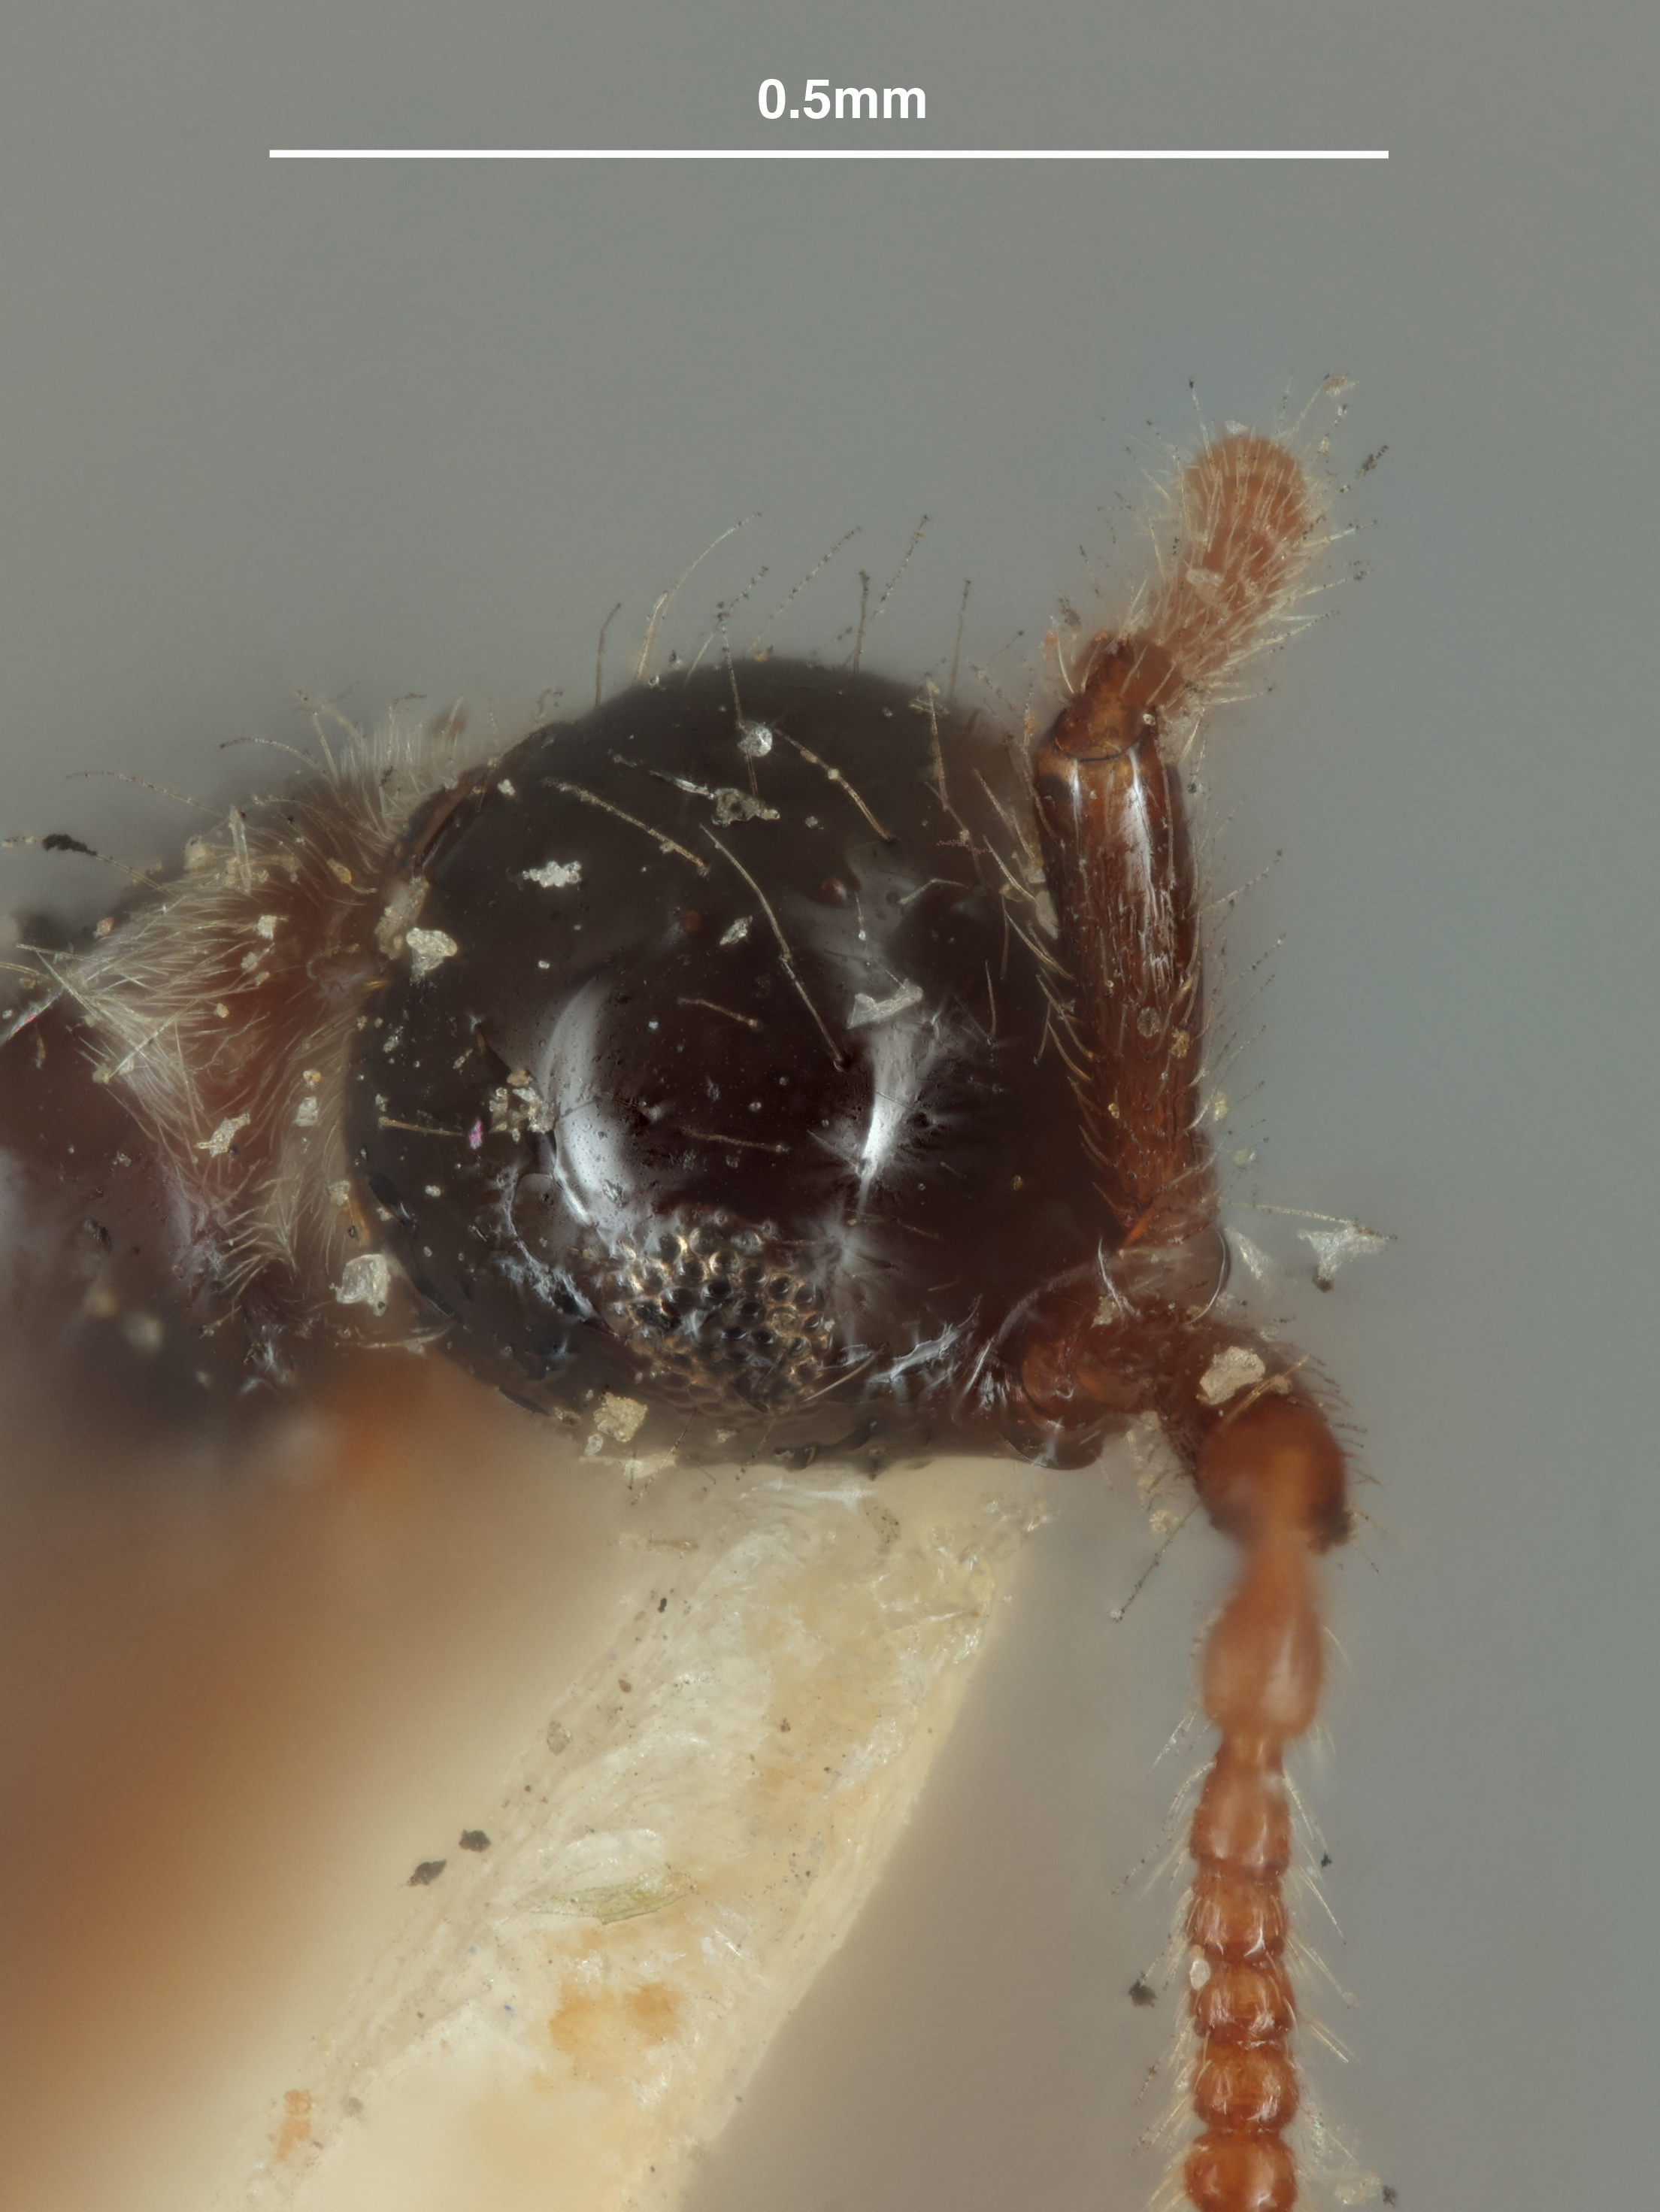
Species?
Basalys californica
